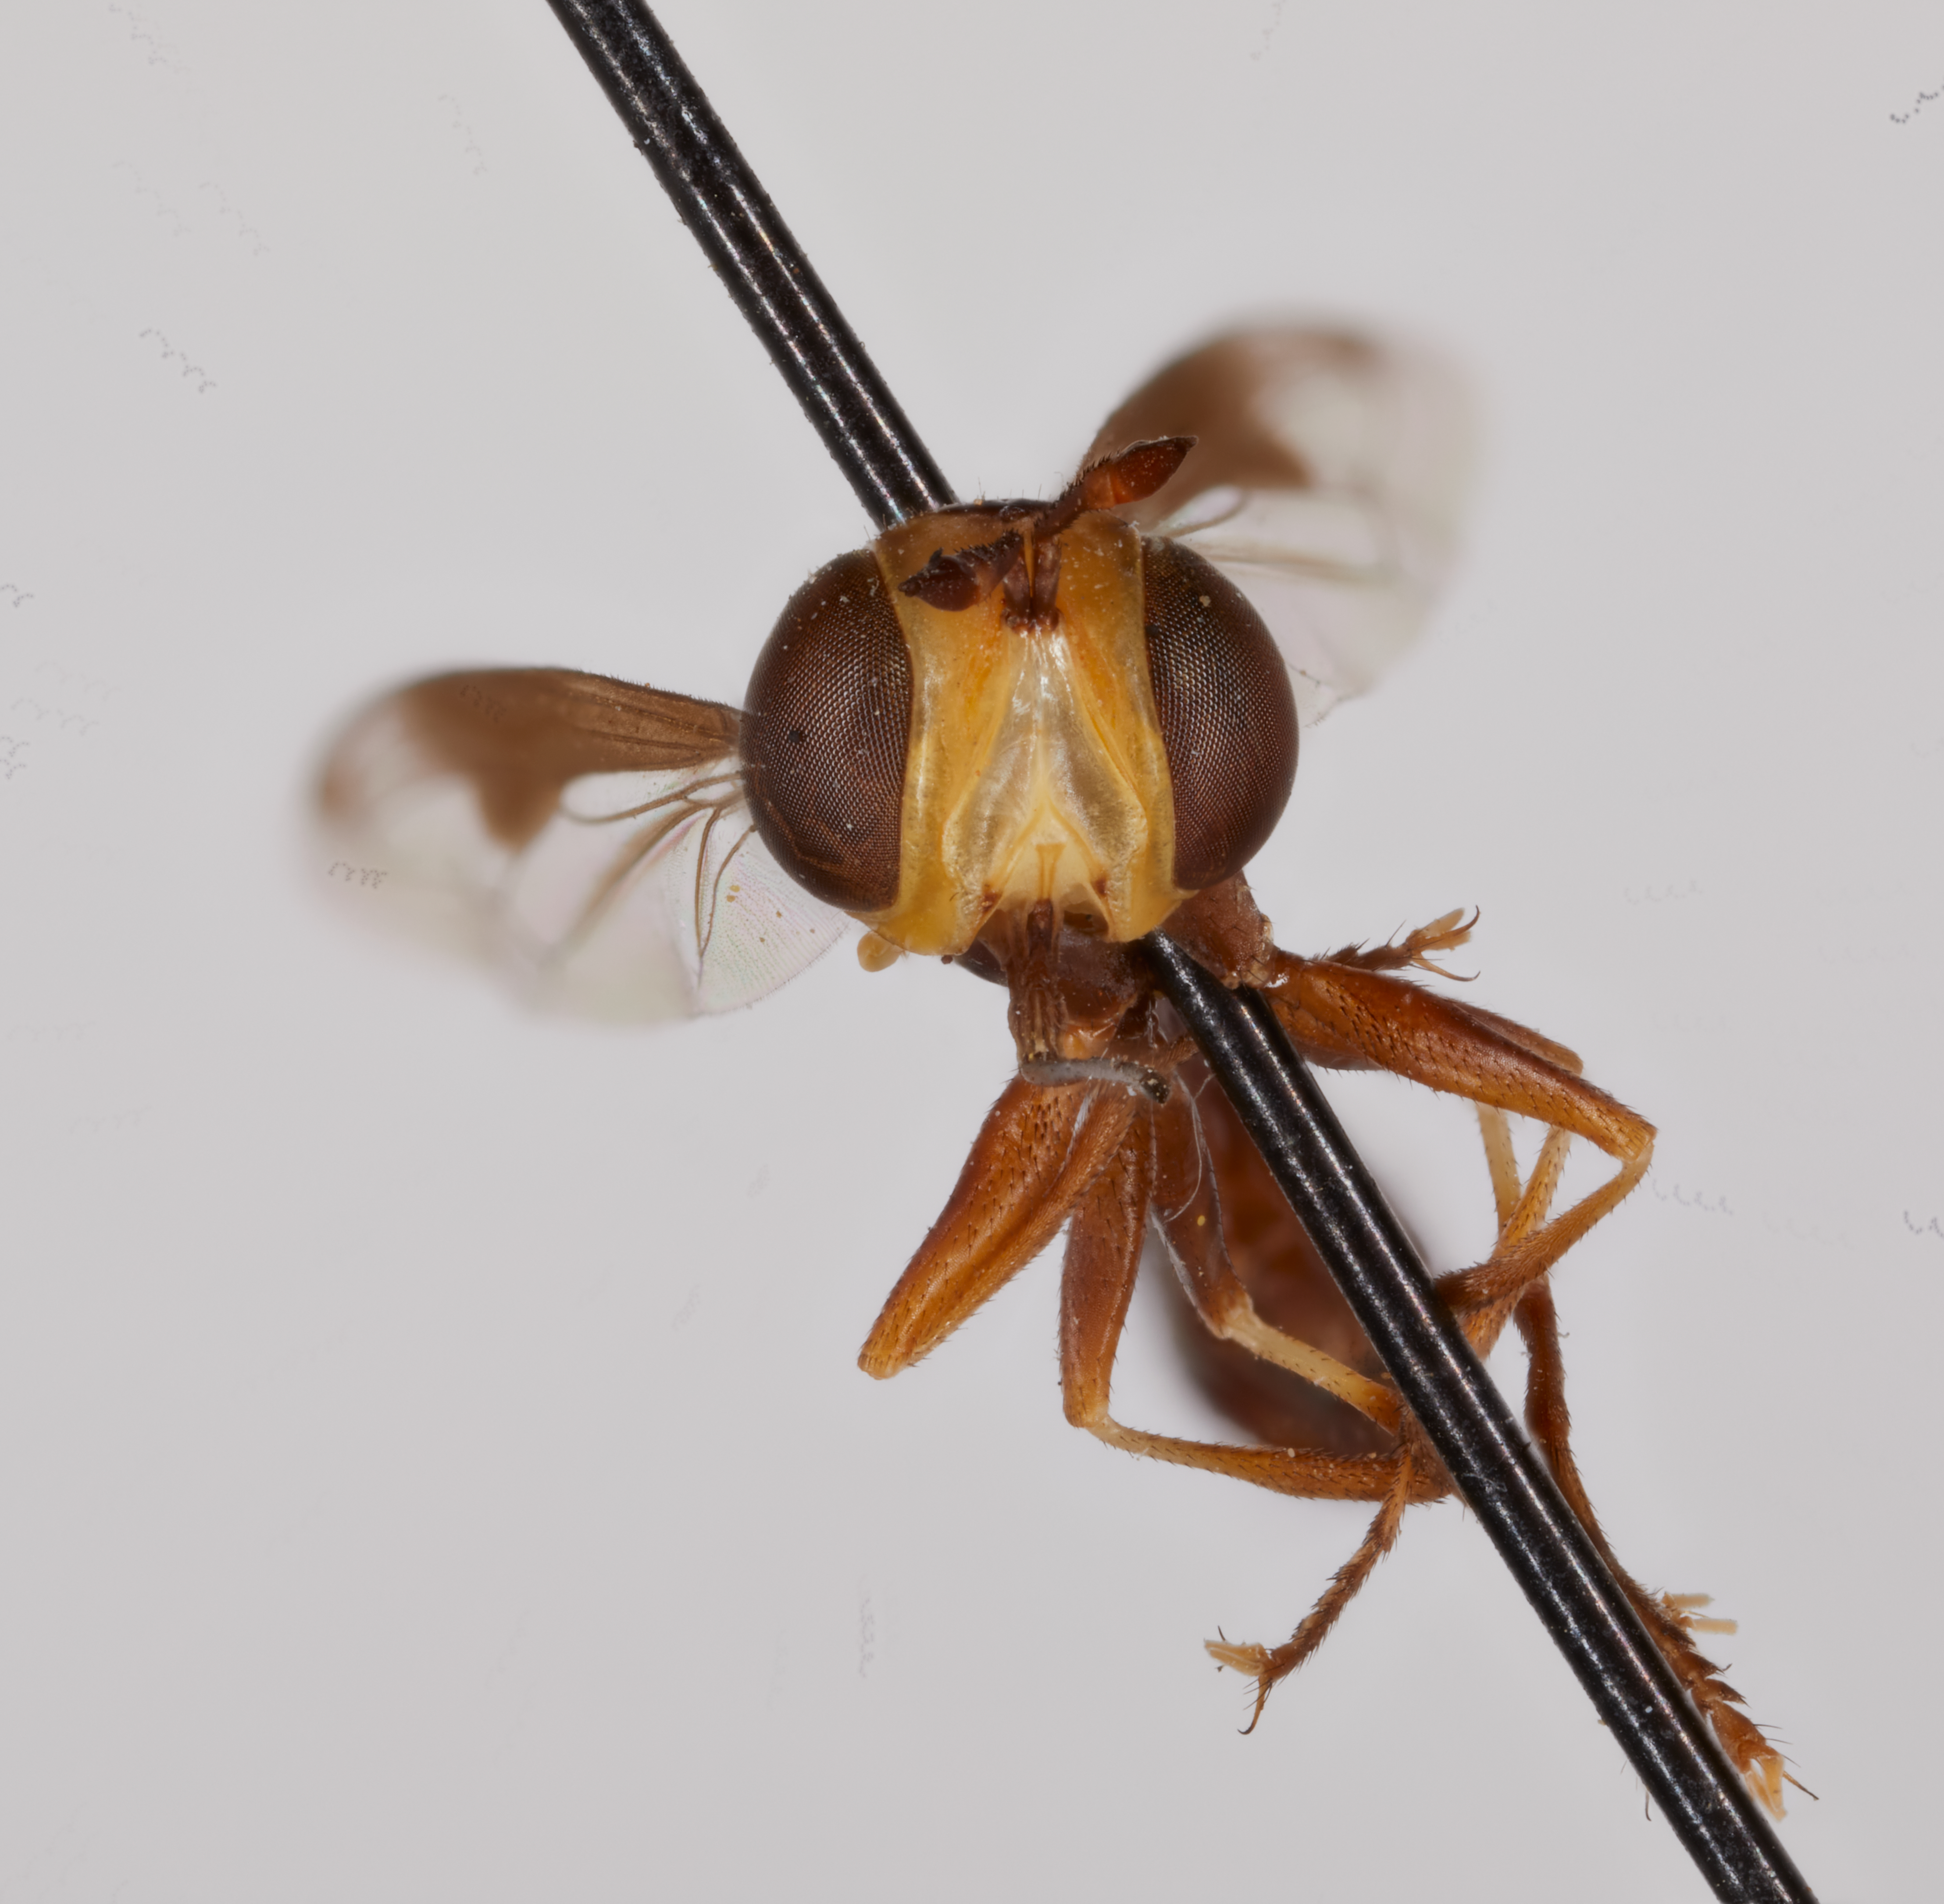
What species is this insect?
Physocephala flavifacies
